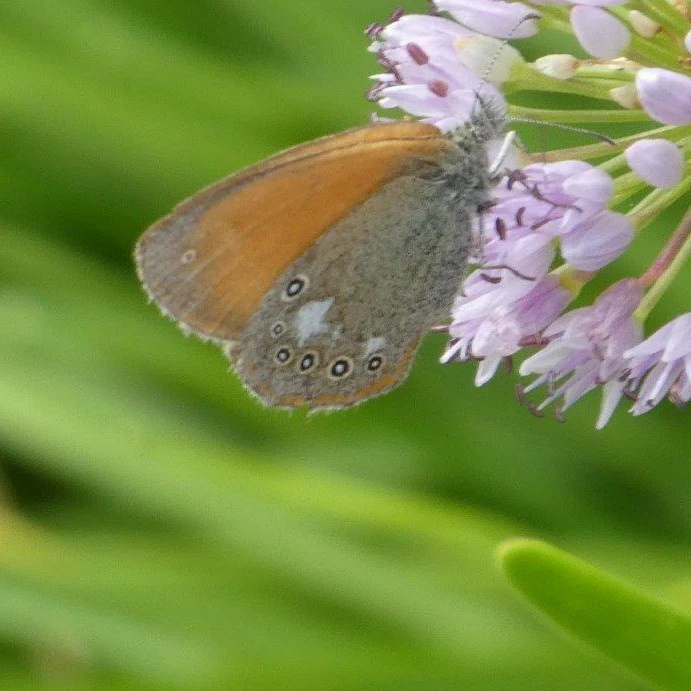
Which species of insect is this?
Coenonympha glycerion (also Coenonympha iphis)
